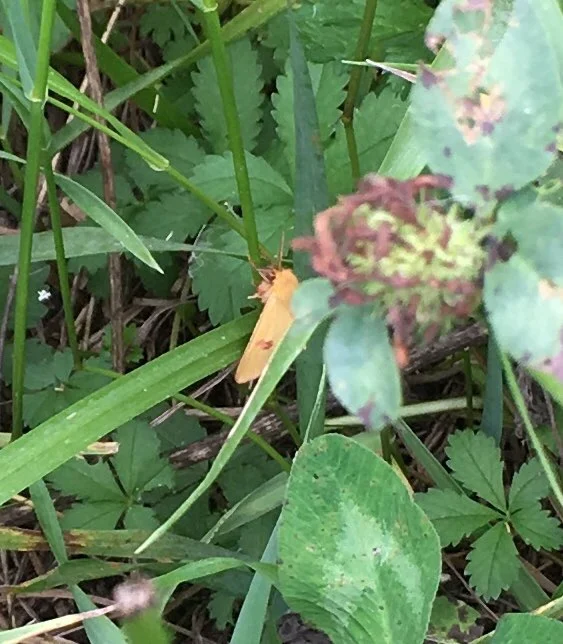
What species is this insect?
Diacrisia sannio
